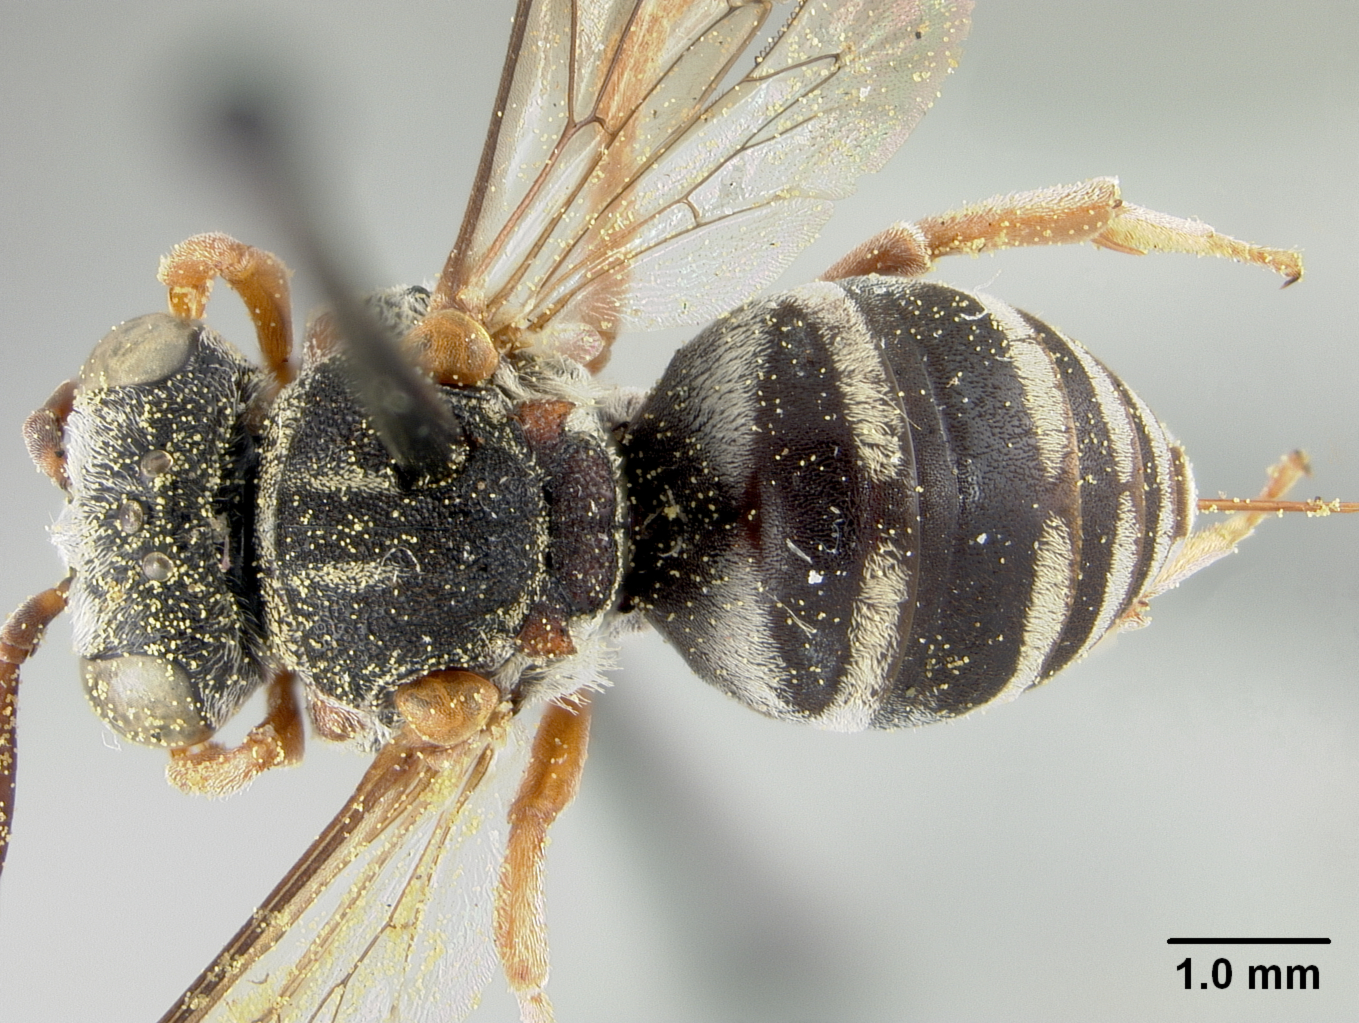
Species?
Epeolus ilicis
